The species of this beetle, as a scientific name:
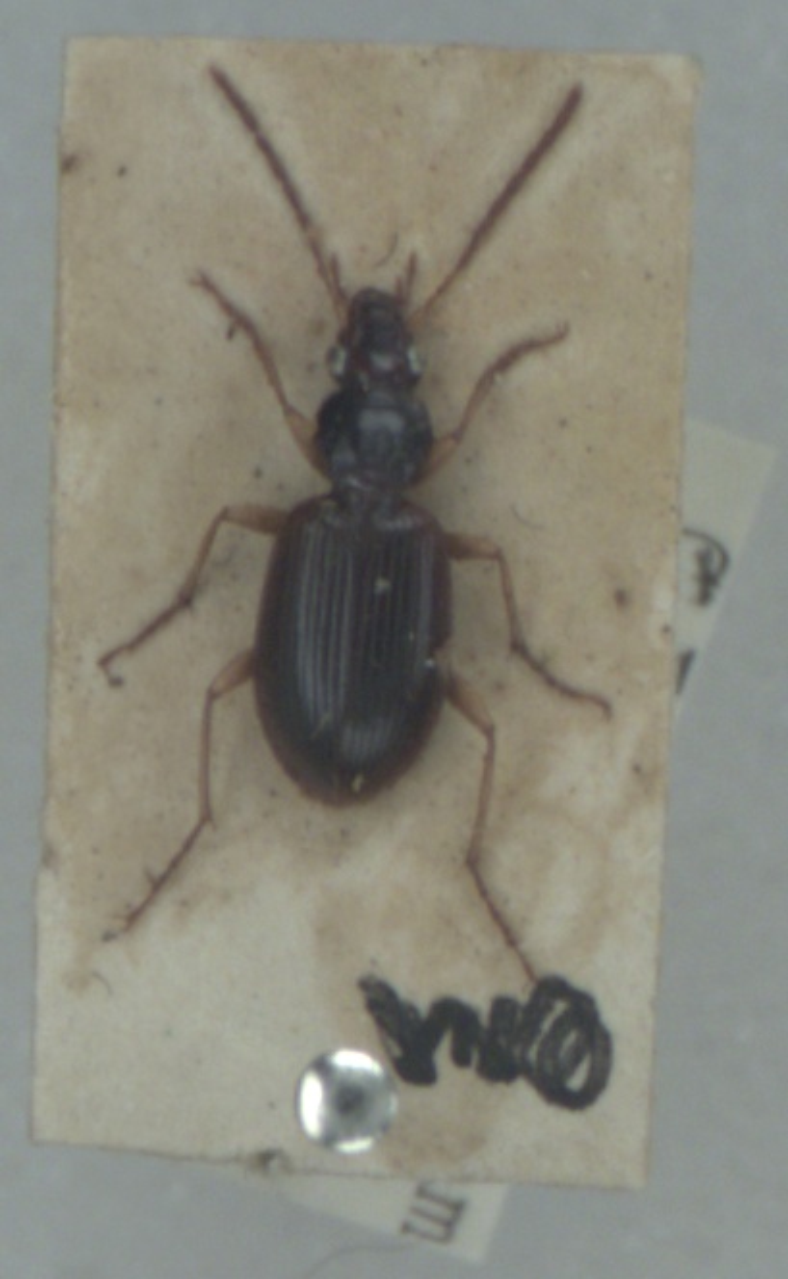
Paranchus albipes
